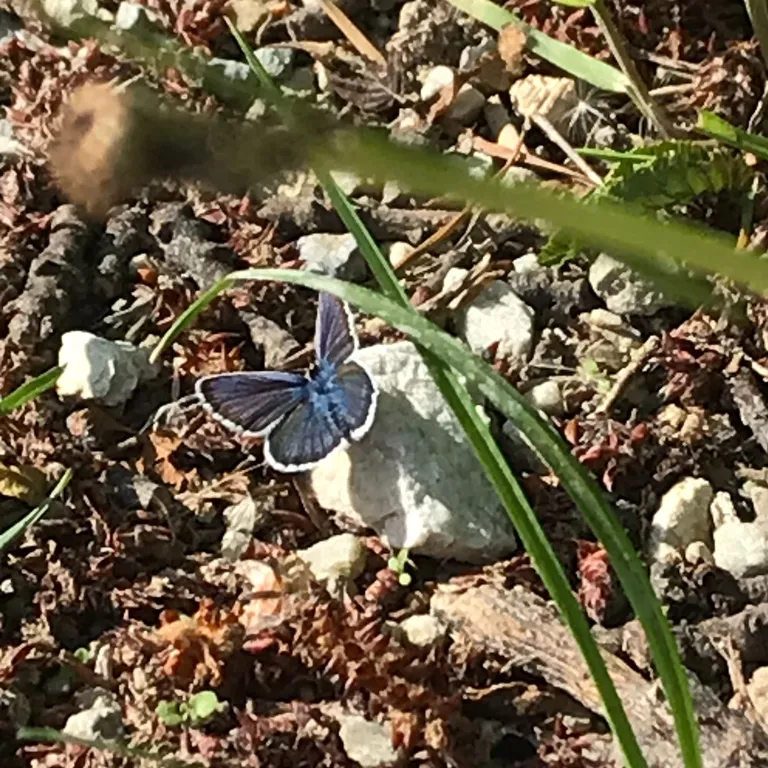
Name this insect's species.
Plebejus argus
